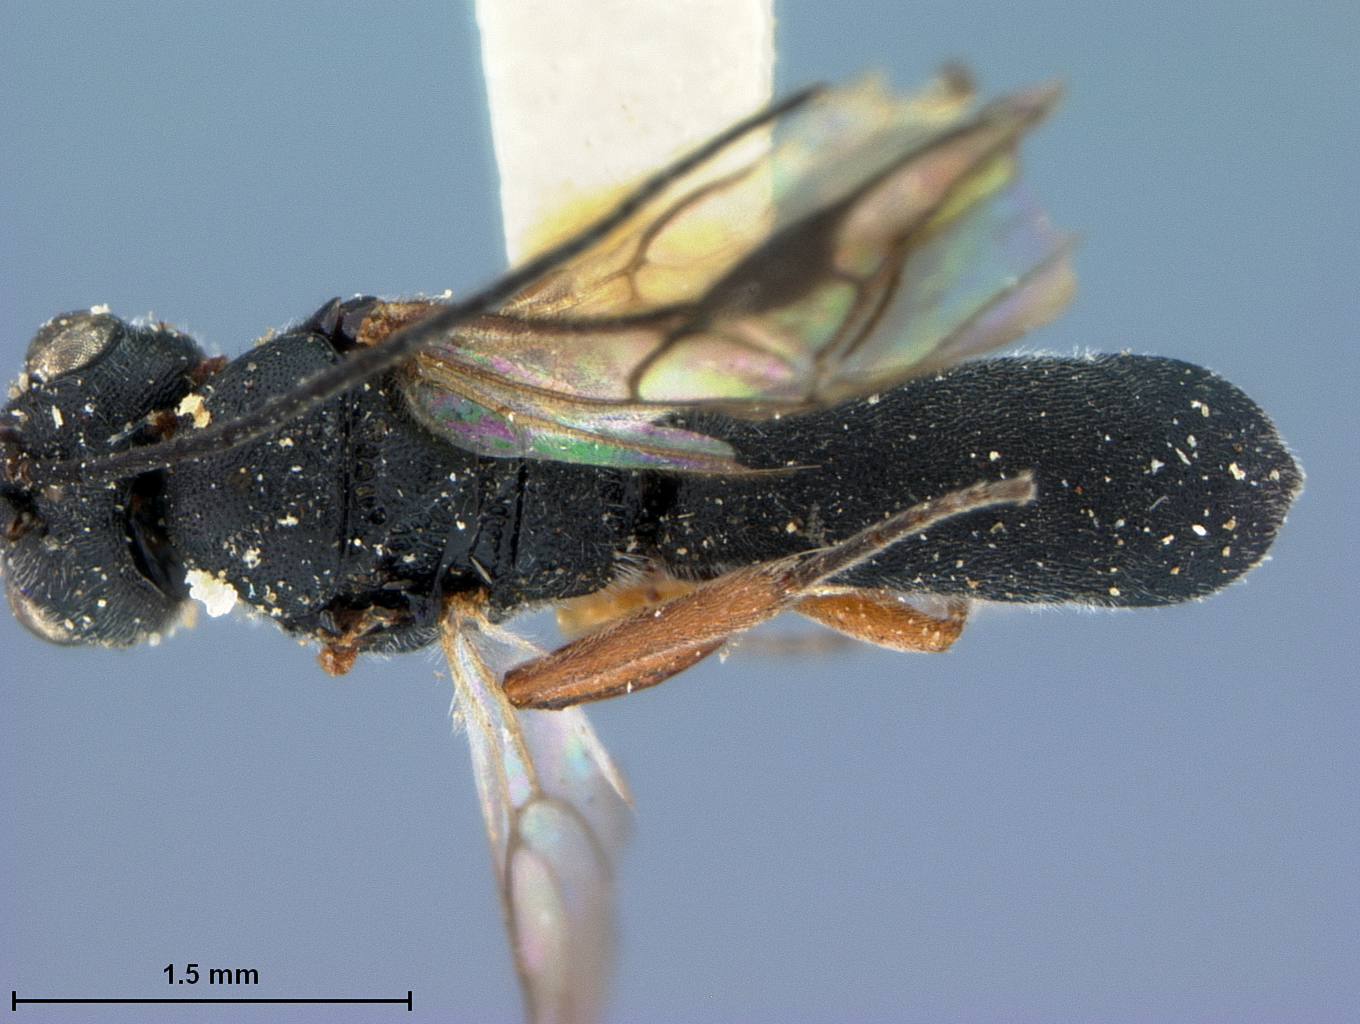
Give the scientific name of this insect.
Ascogaster intensus
